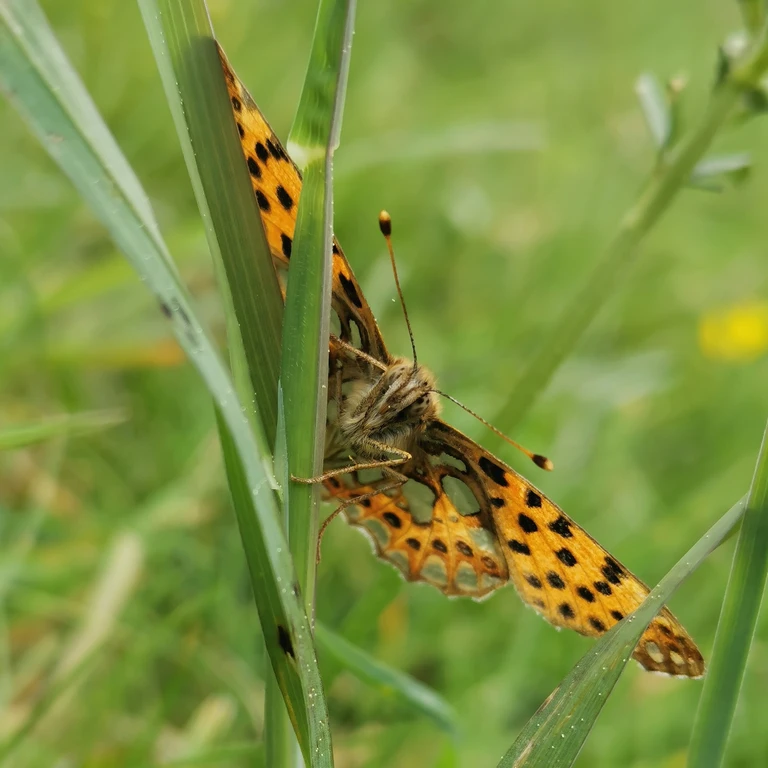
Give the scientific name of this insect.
Issoria lathonia
